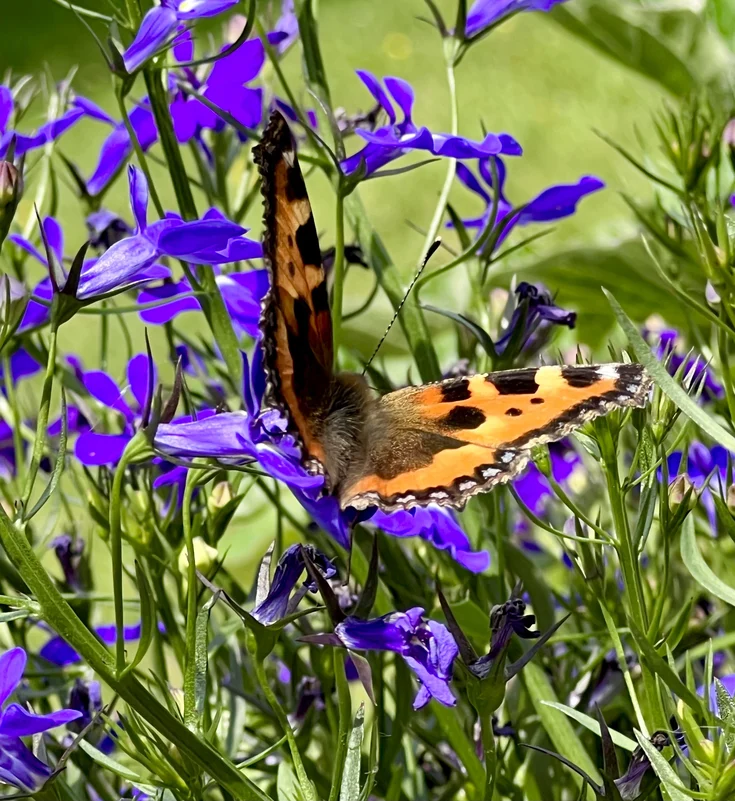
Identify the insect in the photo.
Aglais urticae
